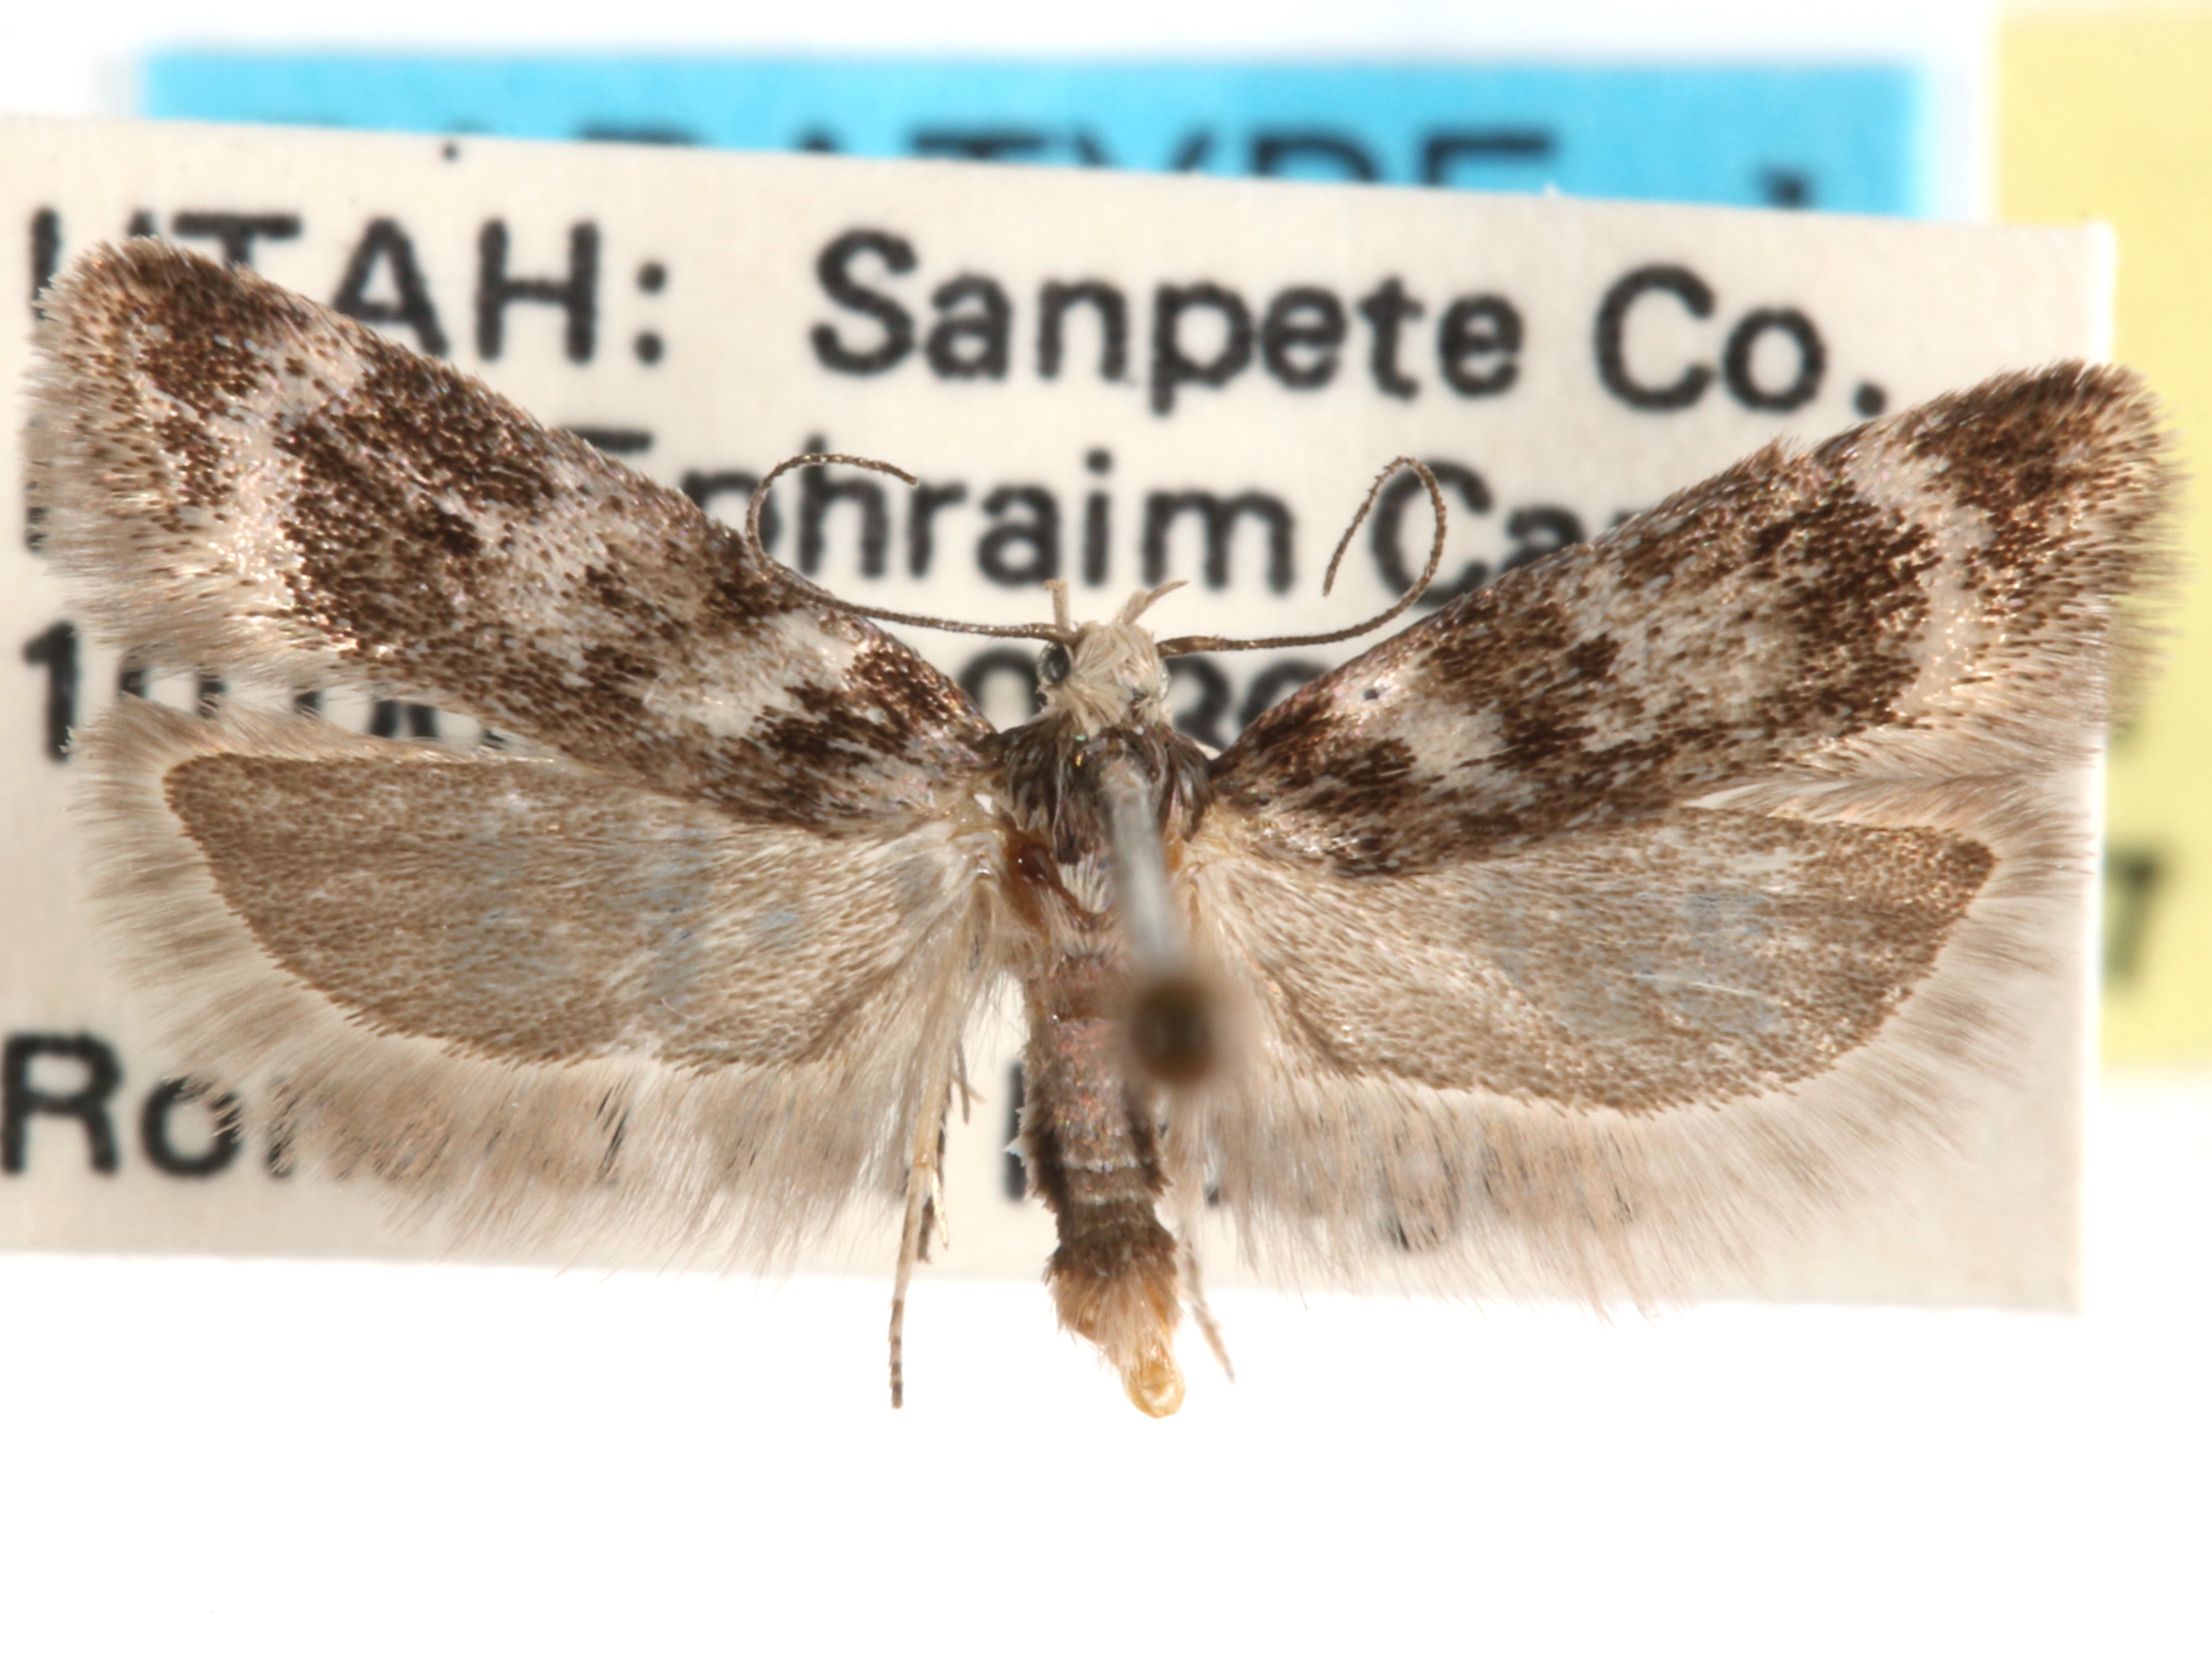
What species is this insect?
Chionodes ensis
